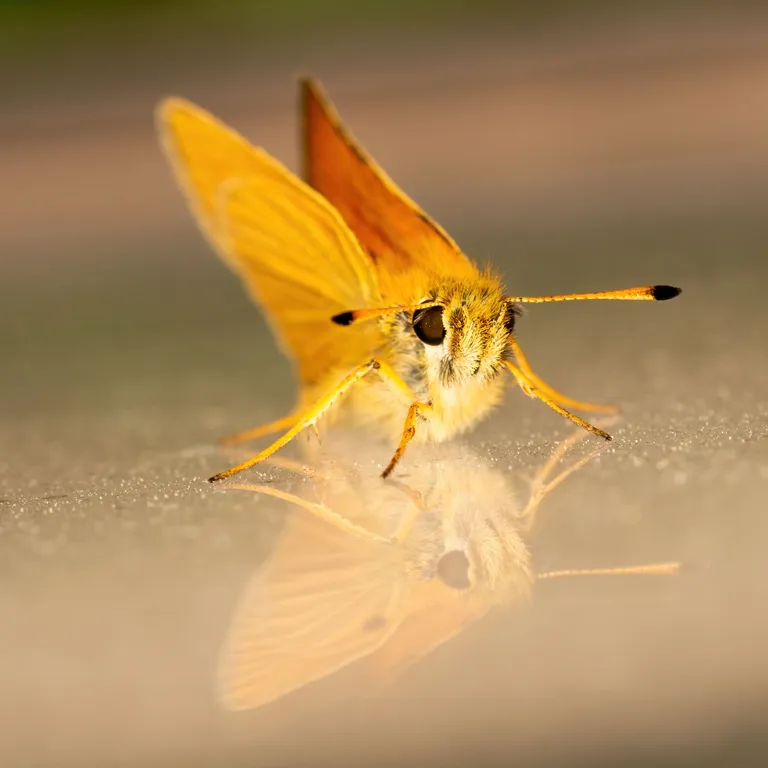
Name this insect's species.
Thymelicus lineola
